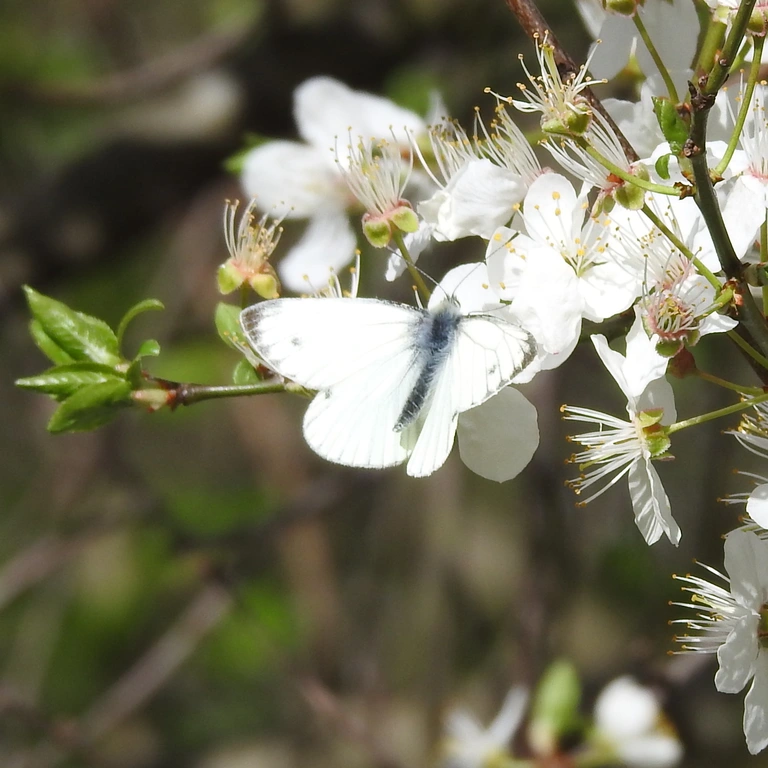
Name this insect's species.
Pieris napi
